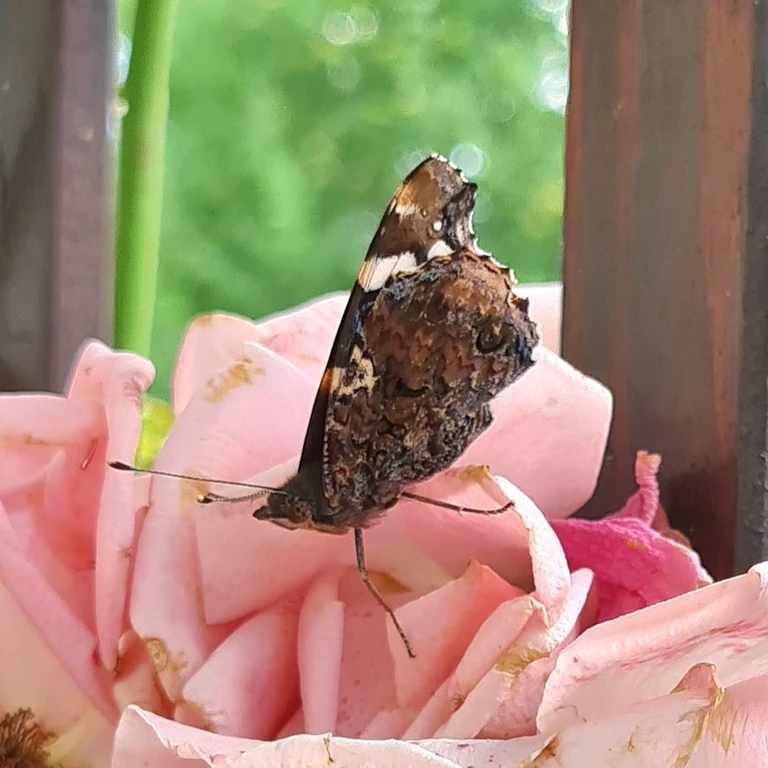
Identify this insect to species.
Vanessa atalanta
